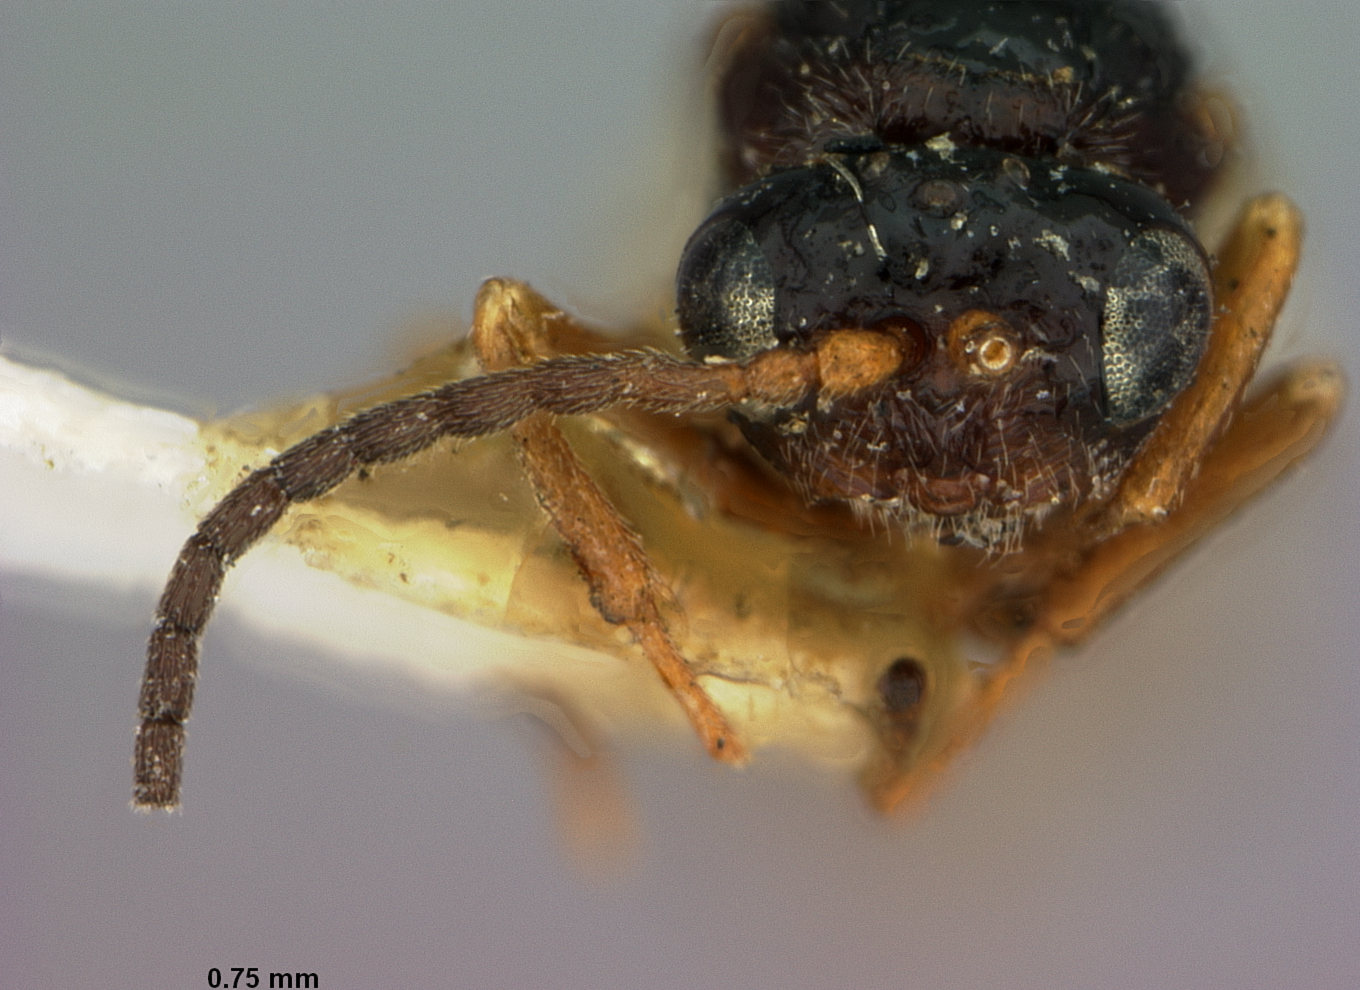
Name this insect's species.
Diastrophus fragariae
